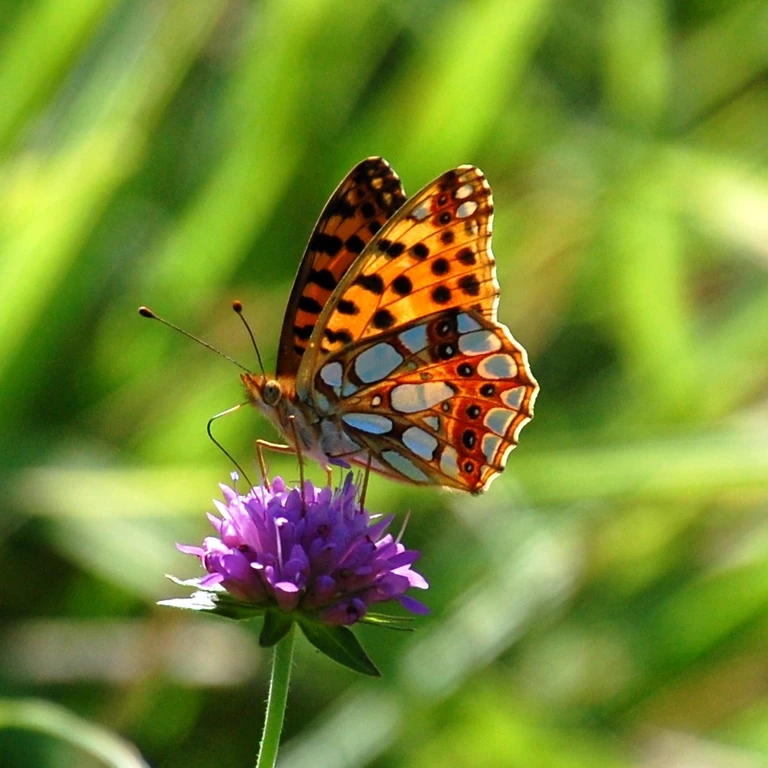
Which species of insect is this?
Issoria lathonia
